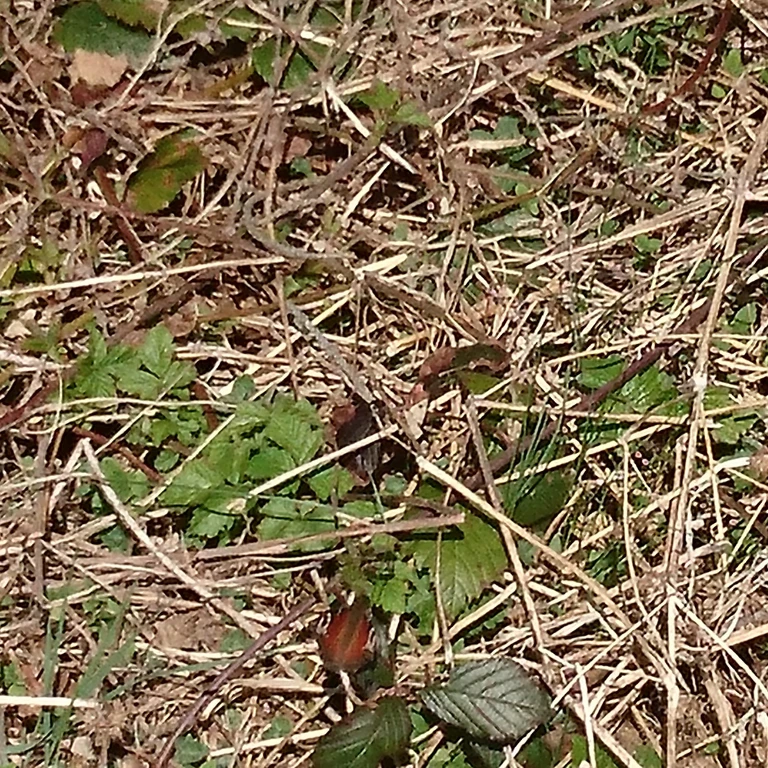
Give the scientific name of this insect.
Aglais io
